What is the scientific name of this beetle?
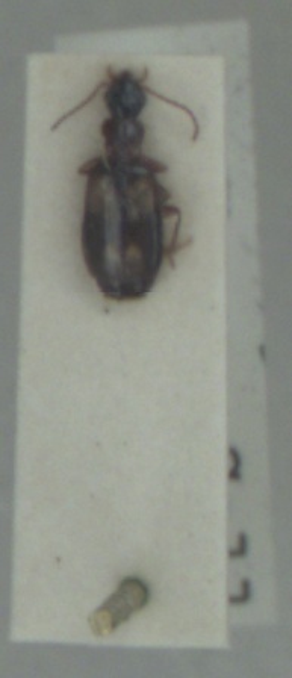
Calodromius spilotus
